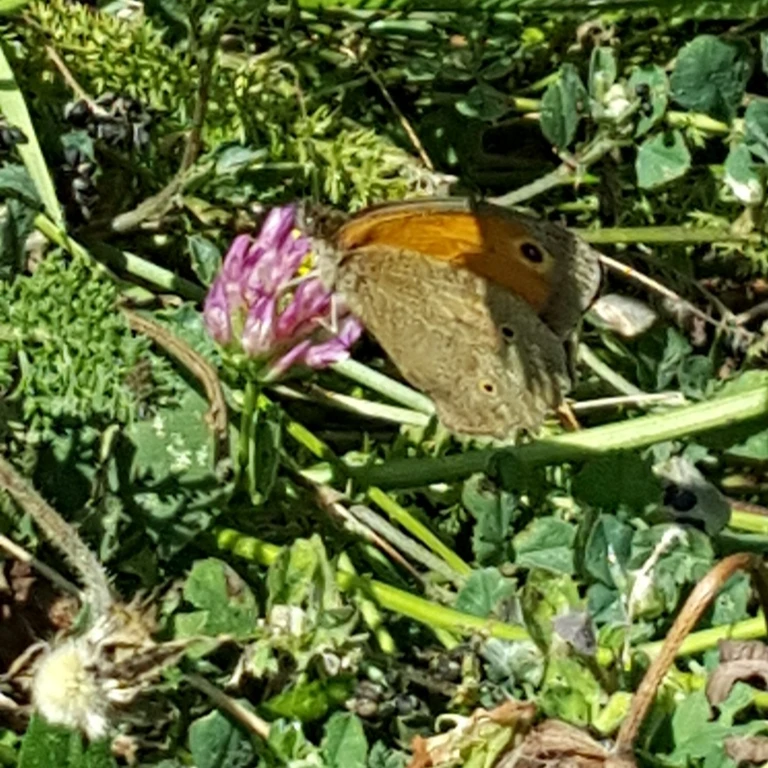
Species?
Maniola jurtina
